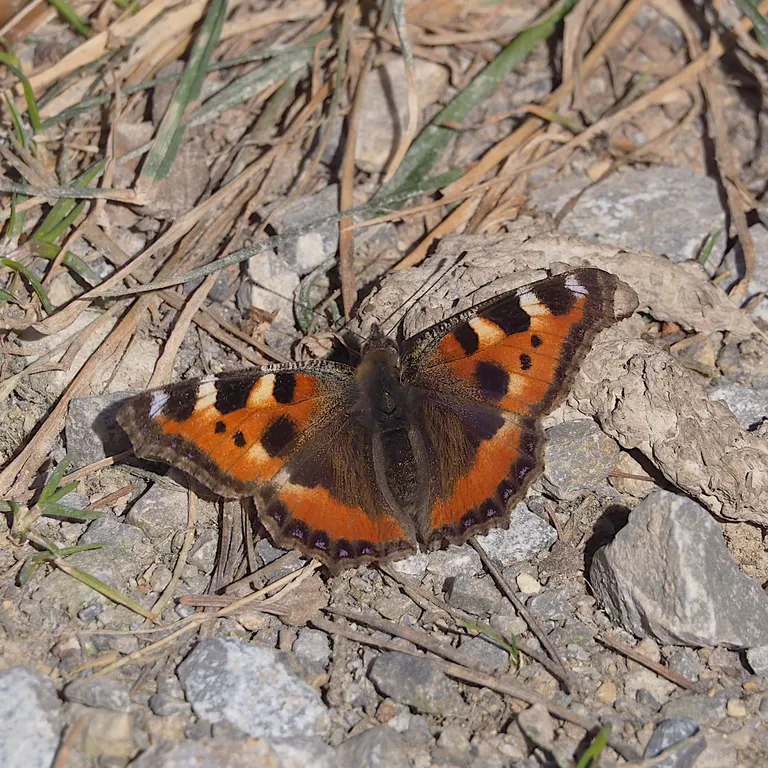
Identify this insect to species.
Aglais urticae
